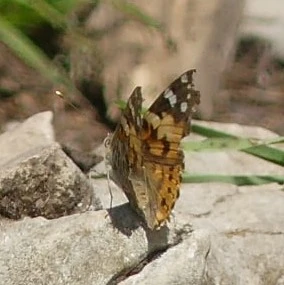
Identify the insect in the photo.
Vanessa cardui
